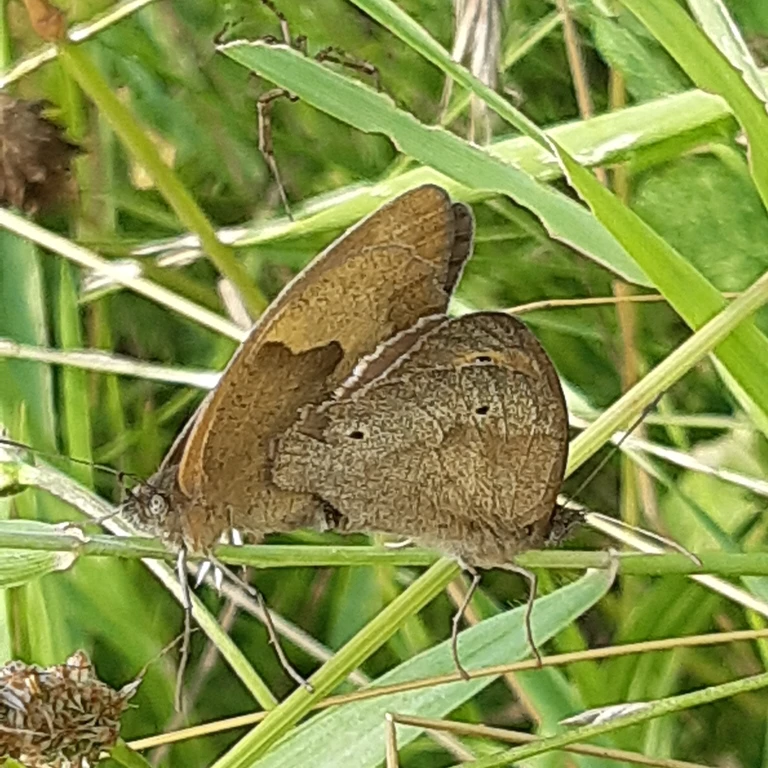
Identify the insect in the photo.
Maniola jurtina
